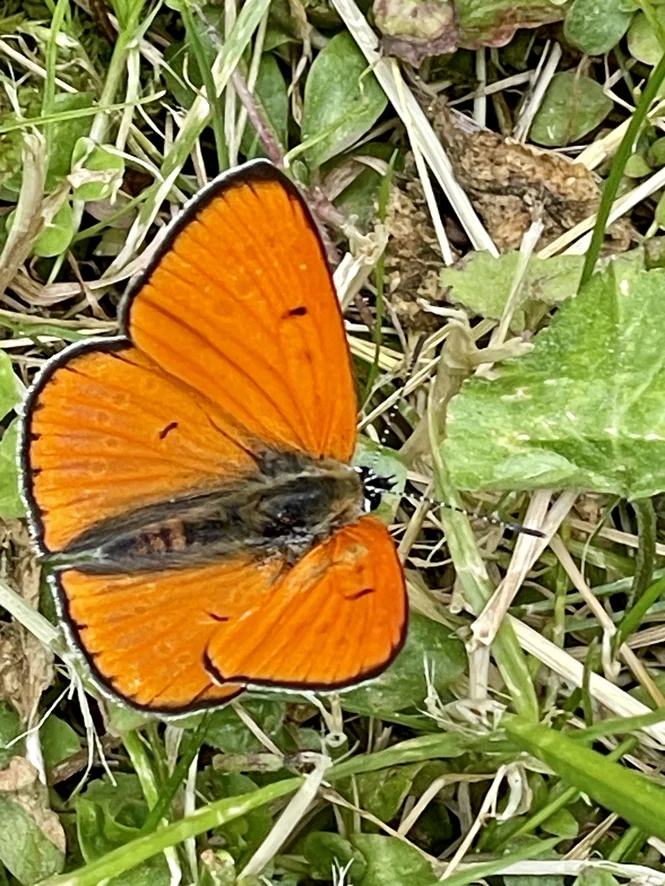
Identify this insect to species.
Lycaena dispar
